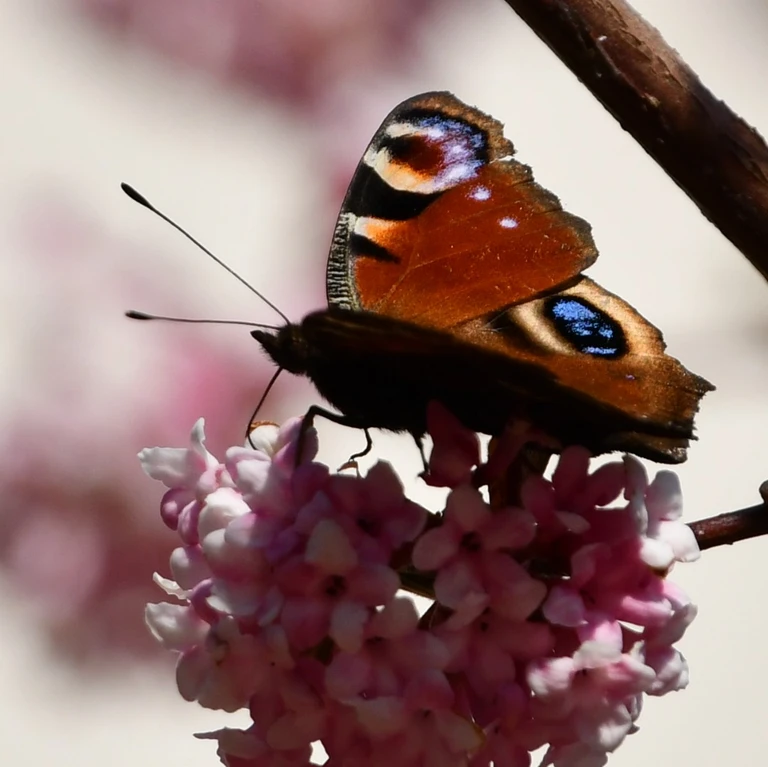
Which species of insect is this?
Aglais io
